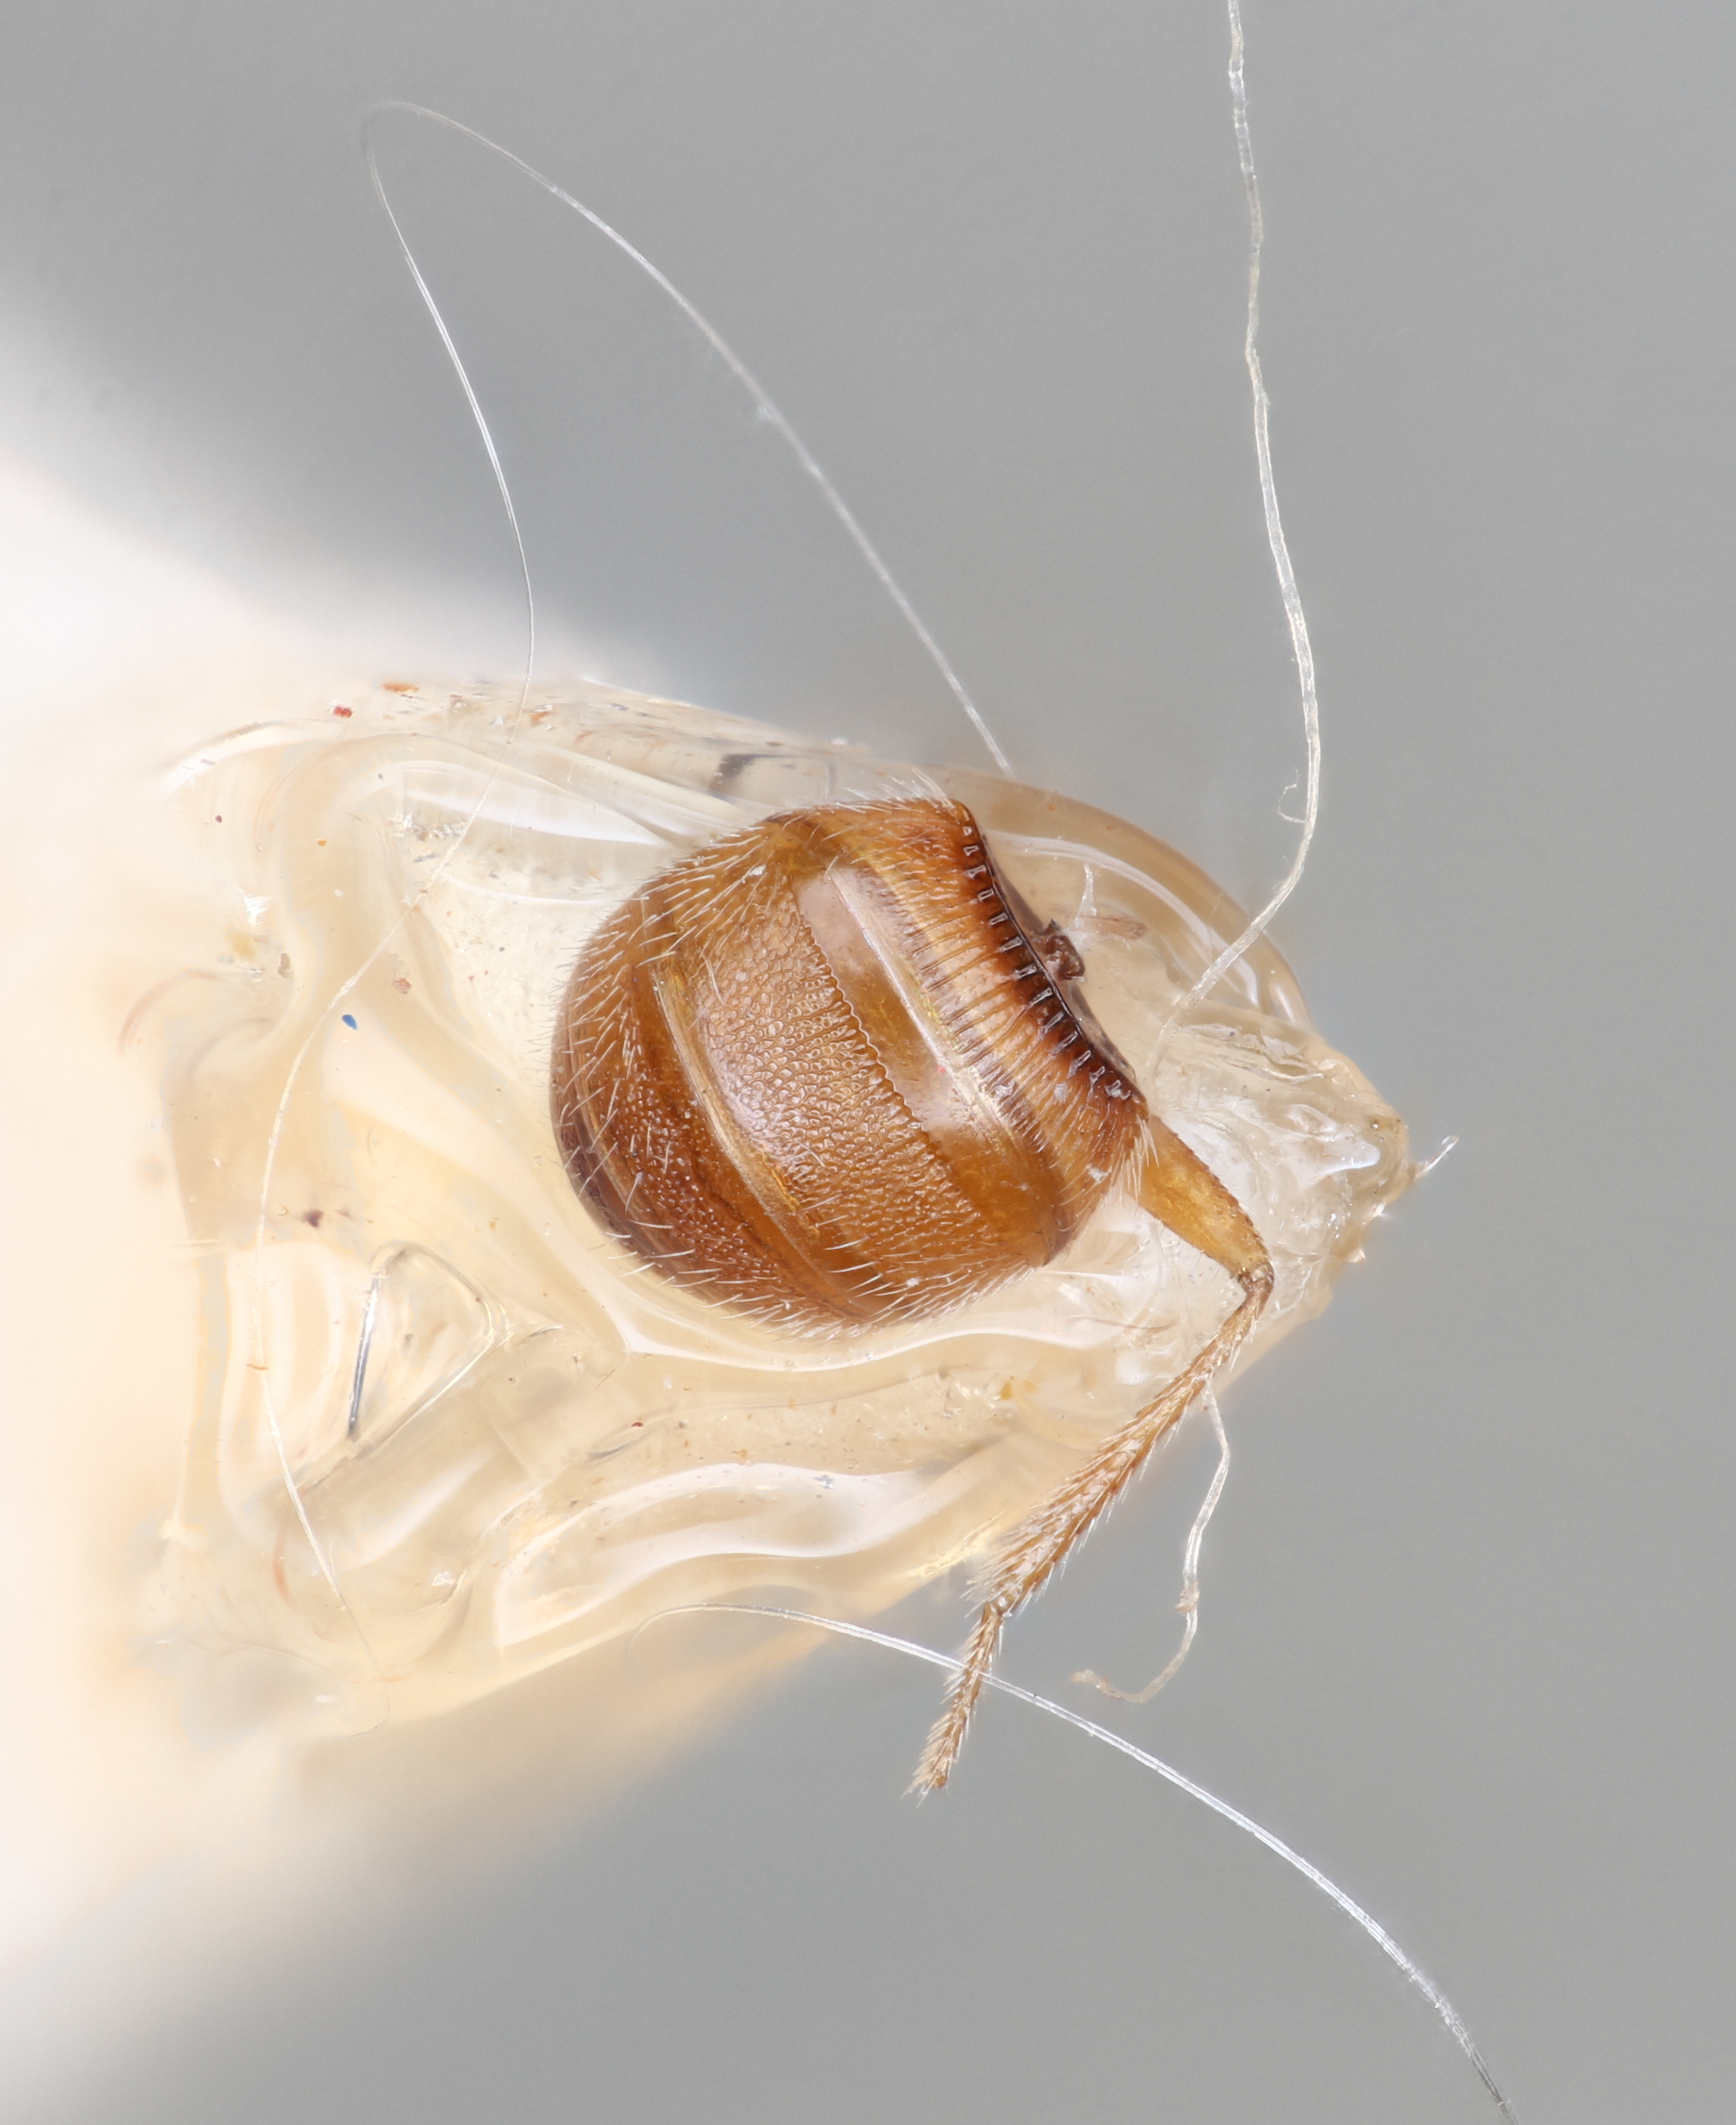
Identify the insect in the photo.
Gryon fulviventris
